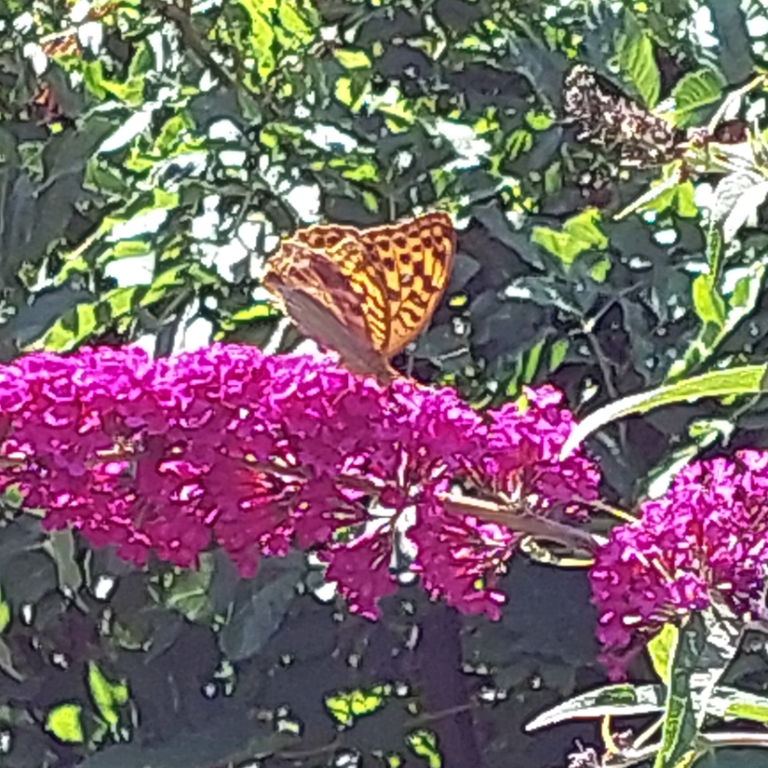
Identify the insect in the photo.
Argynnis paphia
